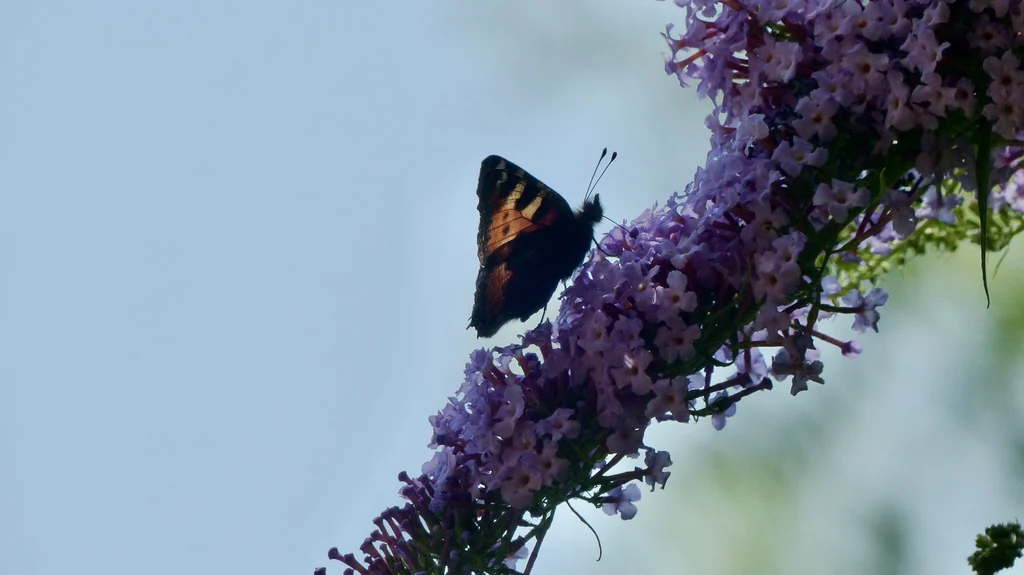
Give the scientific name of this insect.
Aglais urticae
